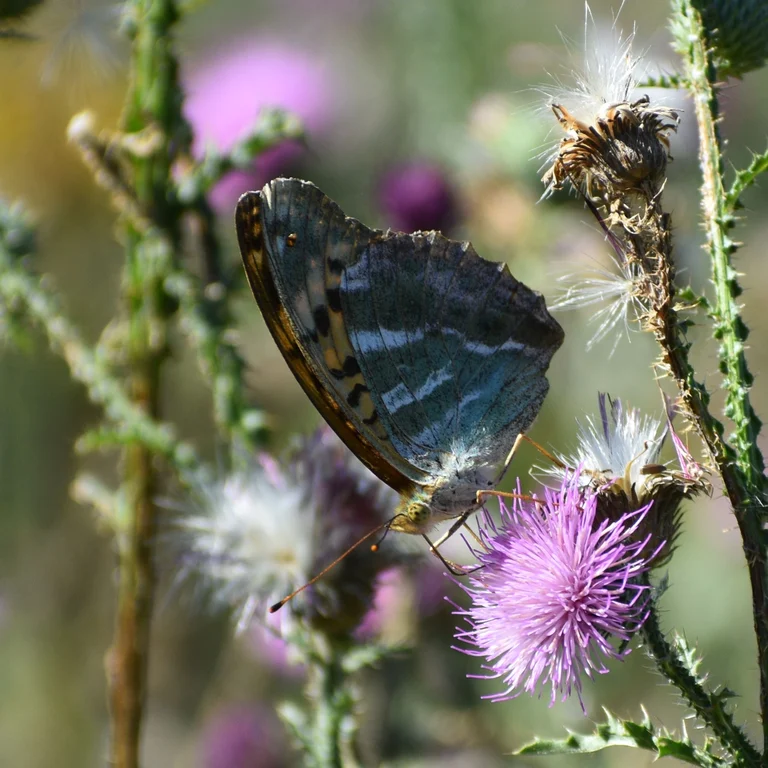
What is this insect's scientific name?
Argynnis paphia
